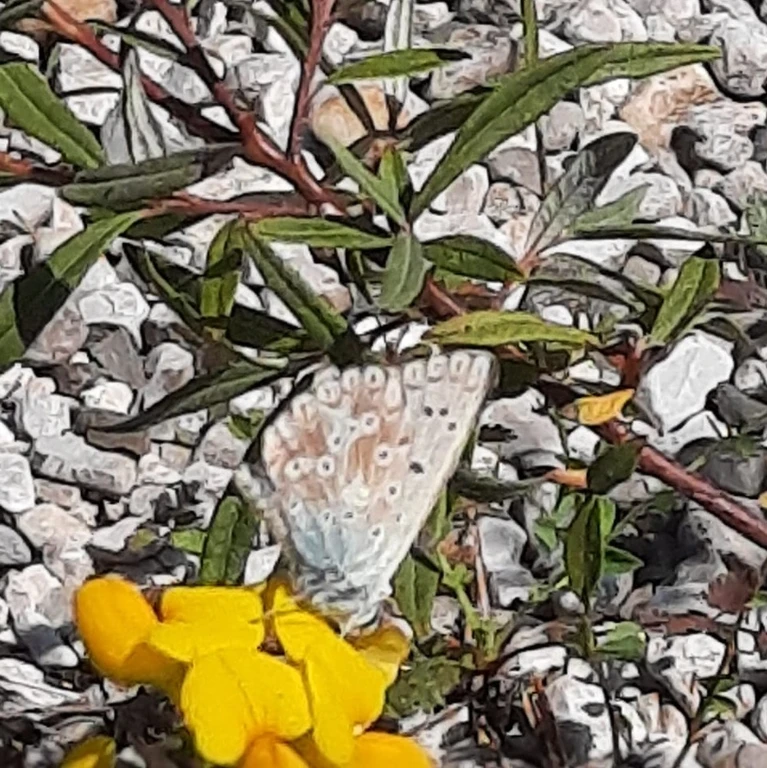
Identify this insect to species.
Lysandra coridon
